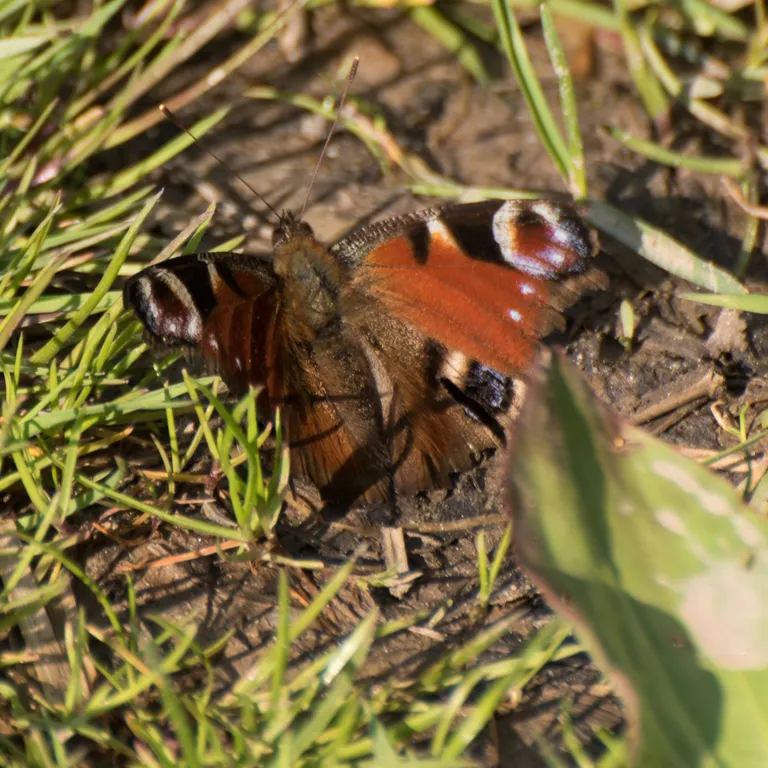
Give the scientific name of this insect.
Aglais io
